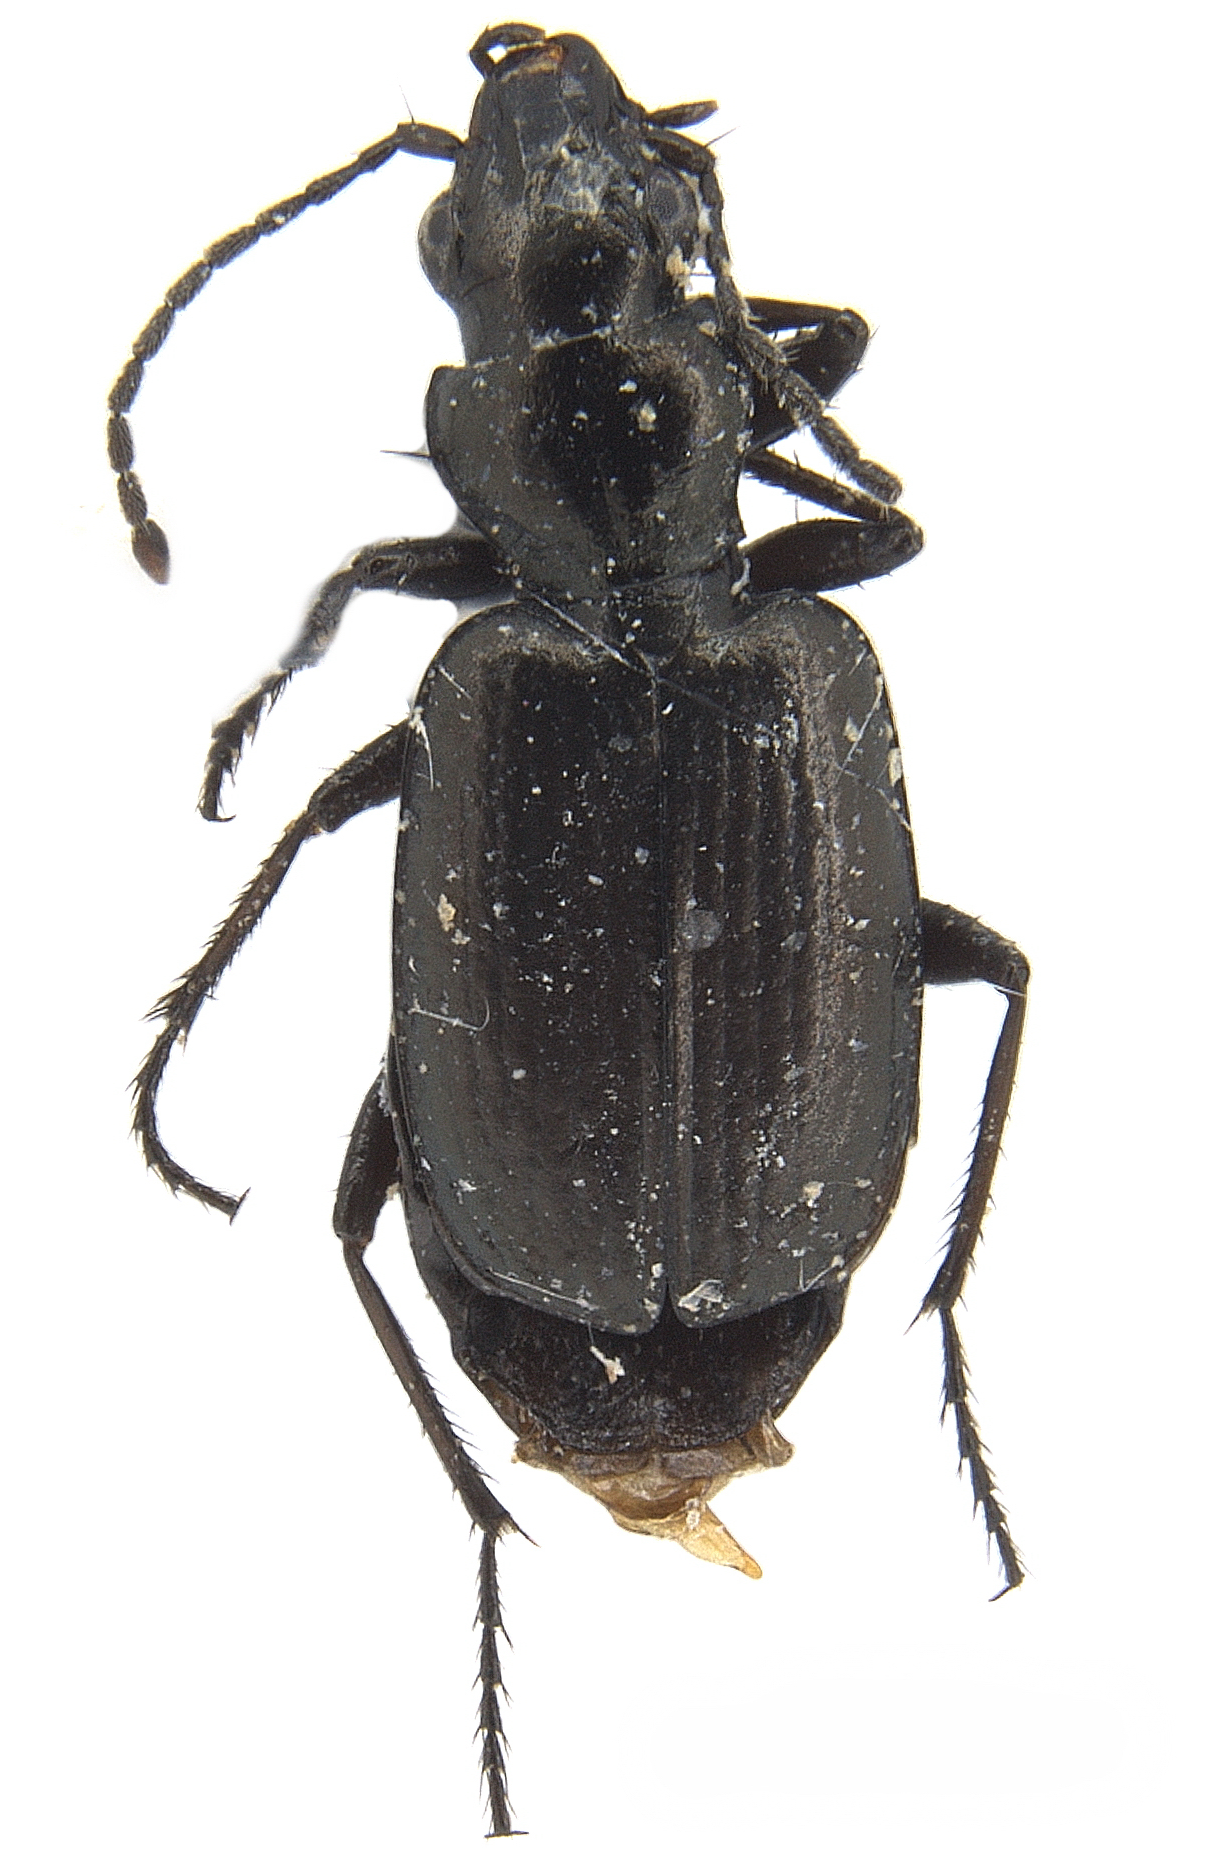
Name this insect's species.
Apristus pugetanus
